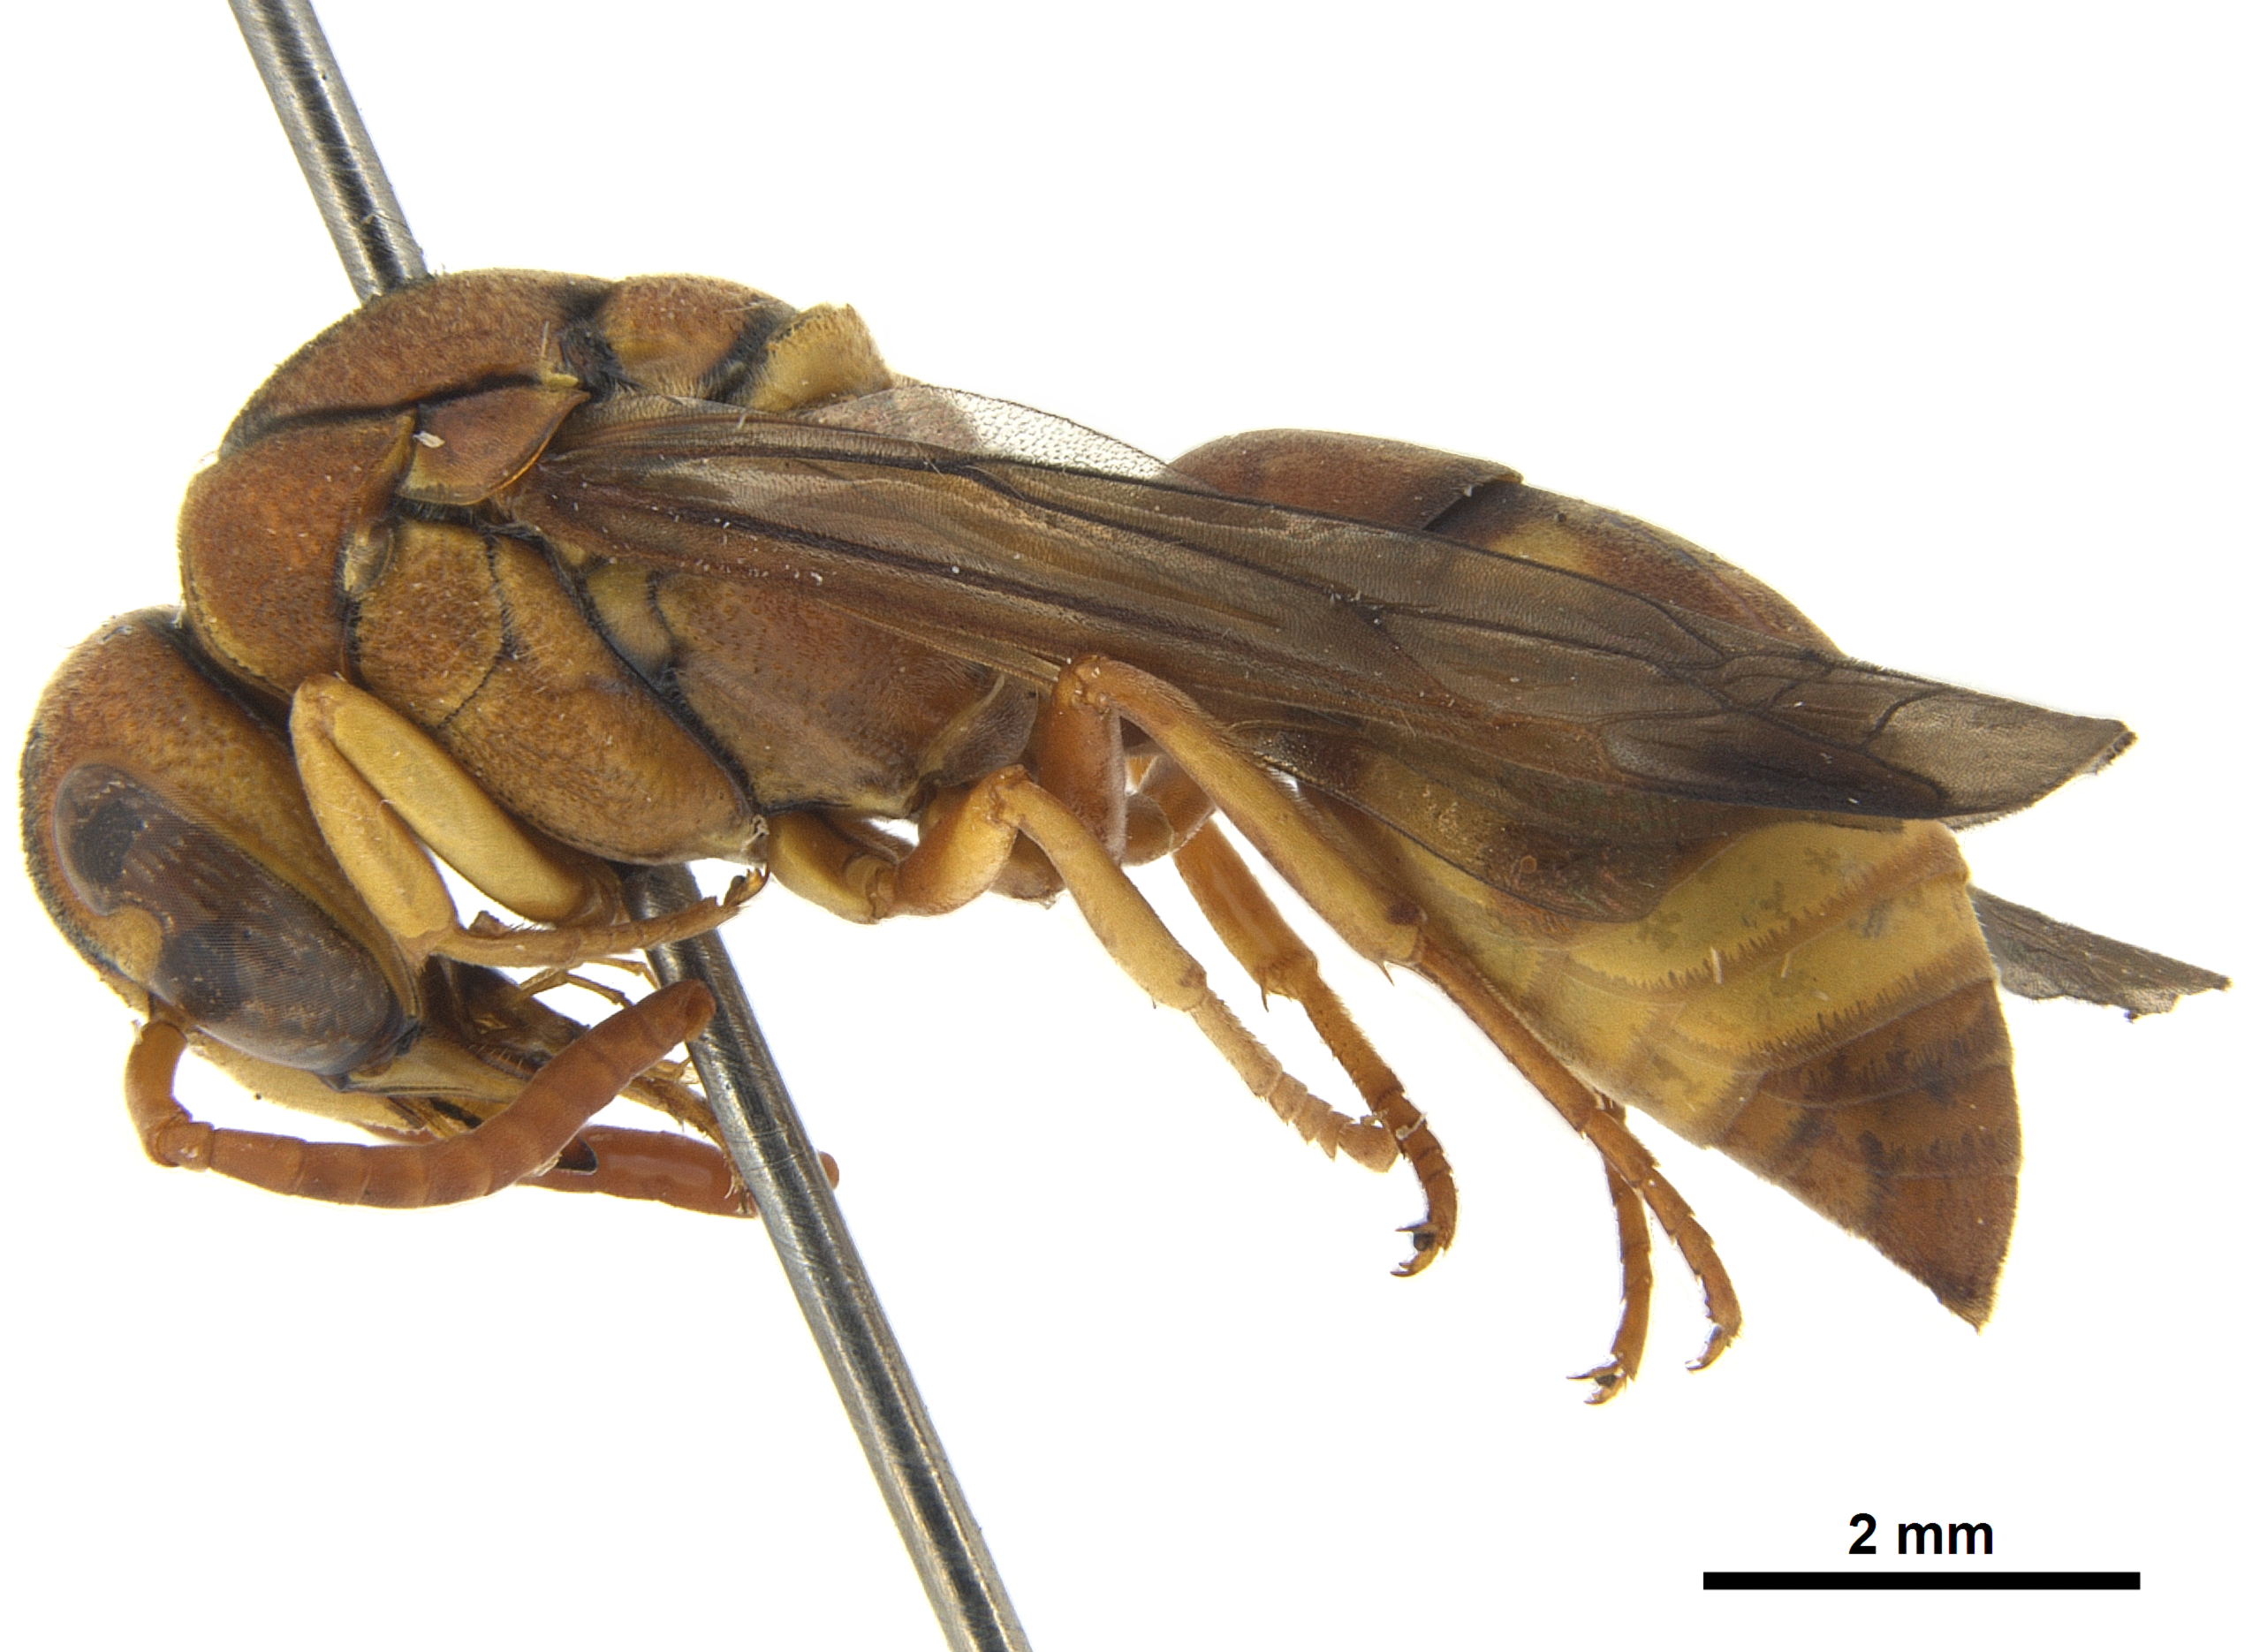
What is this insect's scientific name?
Antodynerus punctatipennis
